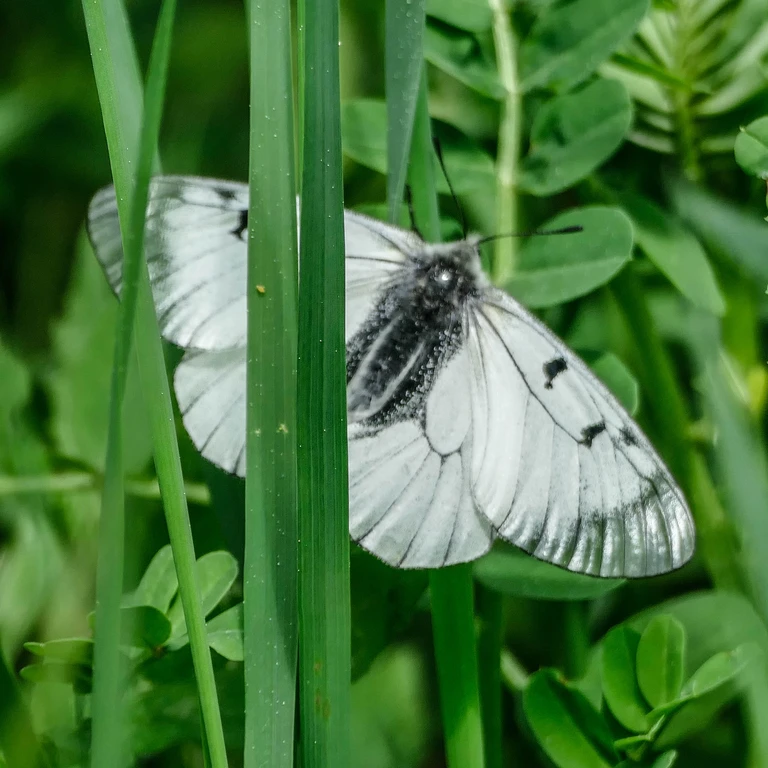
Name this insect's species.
Parnassius mnemosyne
